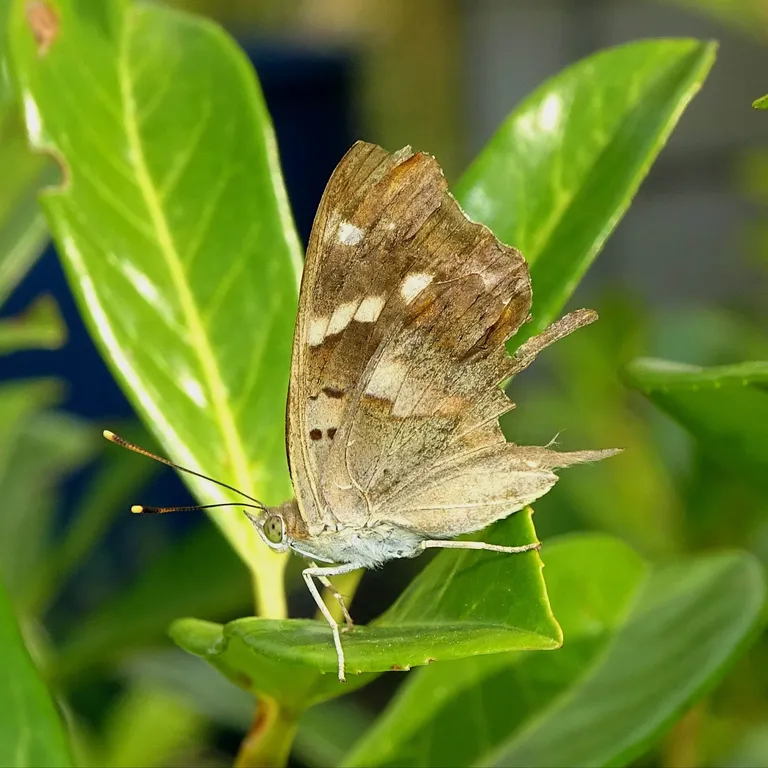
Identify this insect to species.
Apatura ilia
